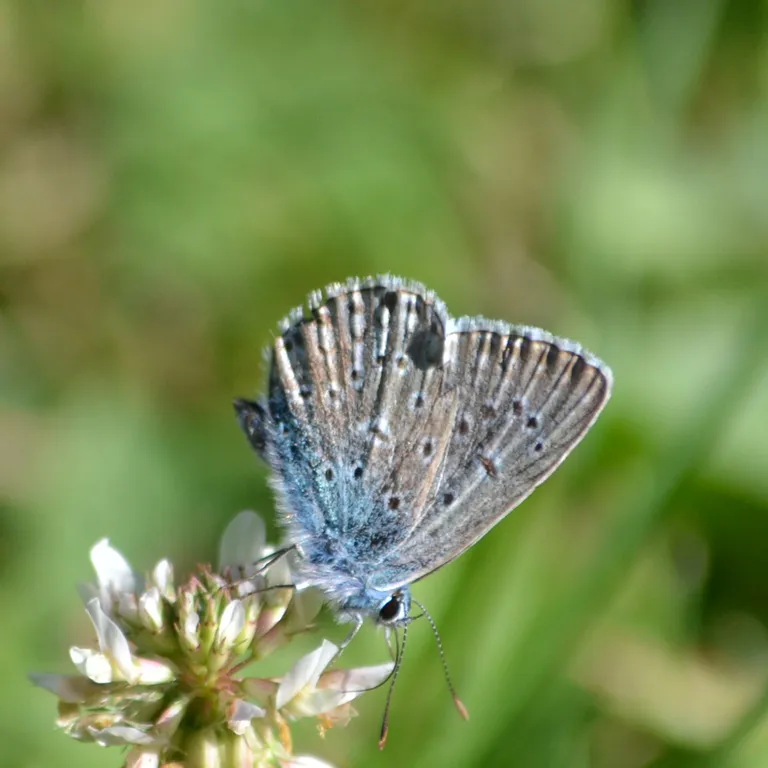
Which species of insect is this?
Polyommatus icarus
